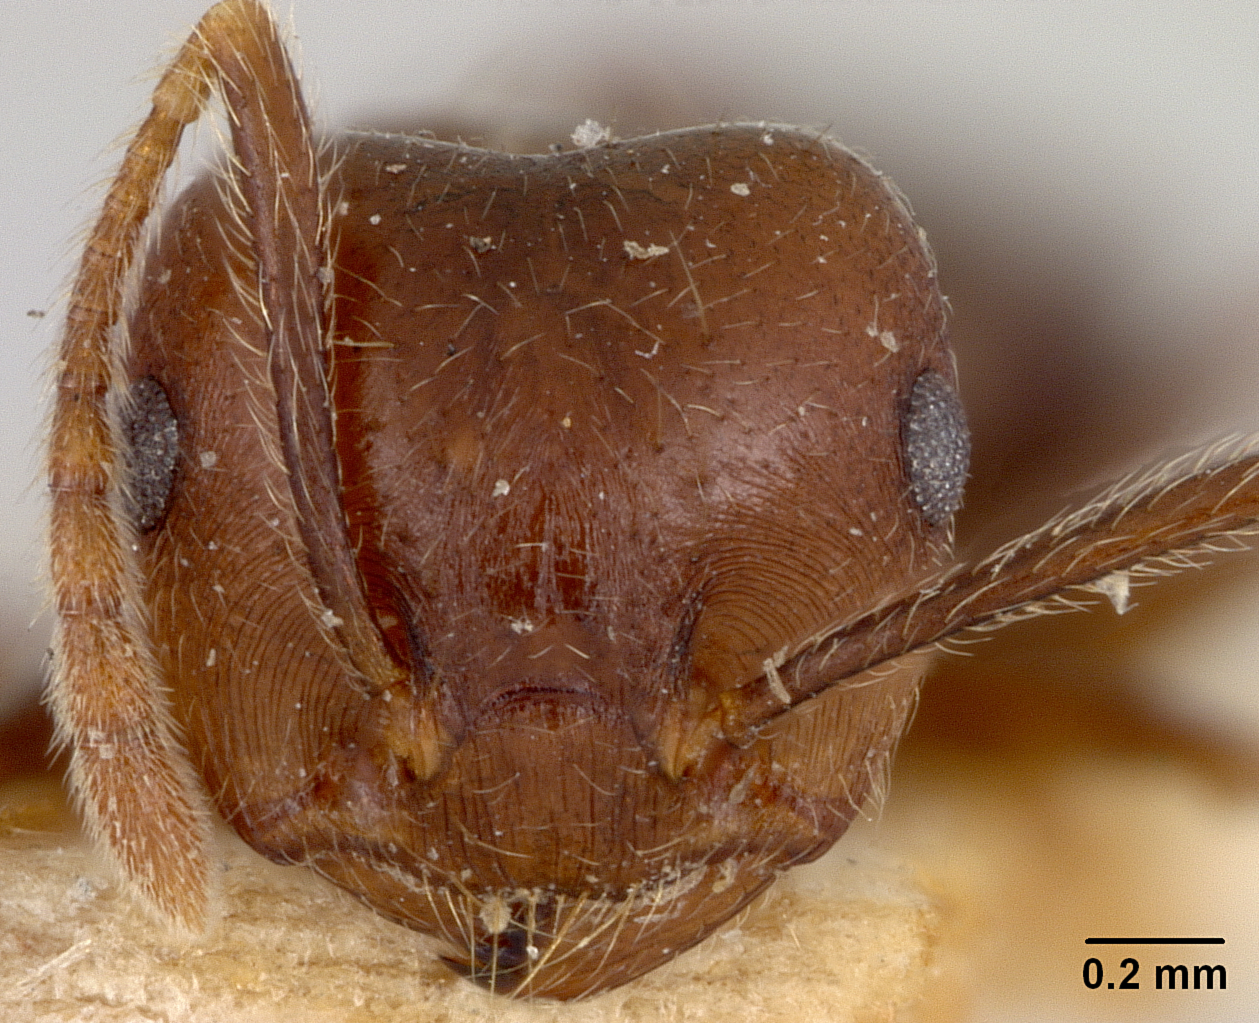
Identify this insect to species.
Crematogaster spengeli
